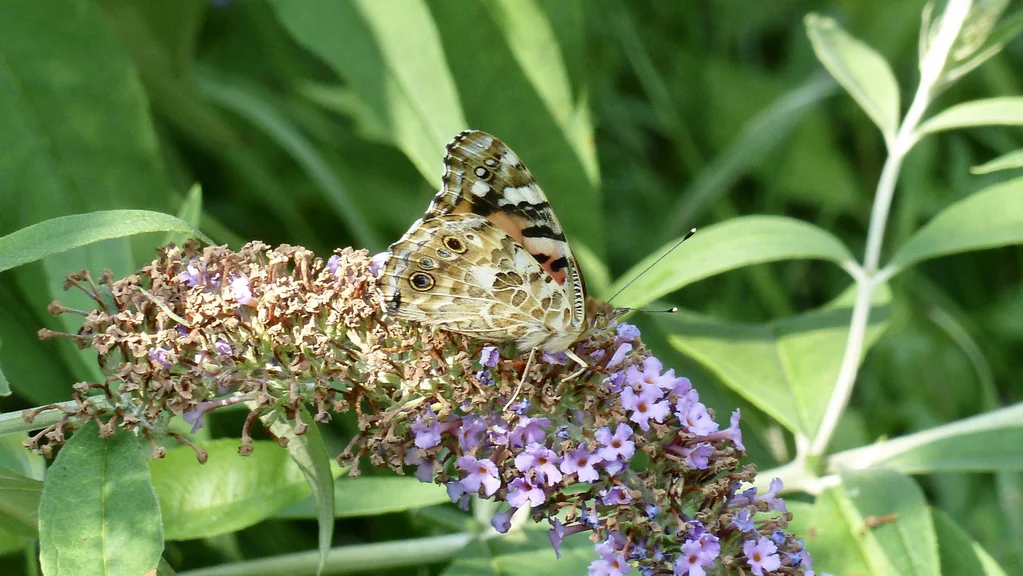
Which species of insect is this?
Vanessa cardui
